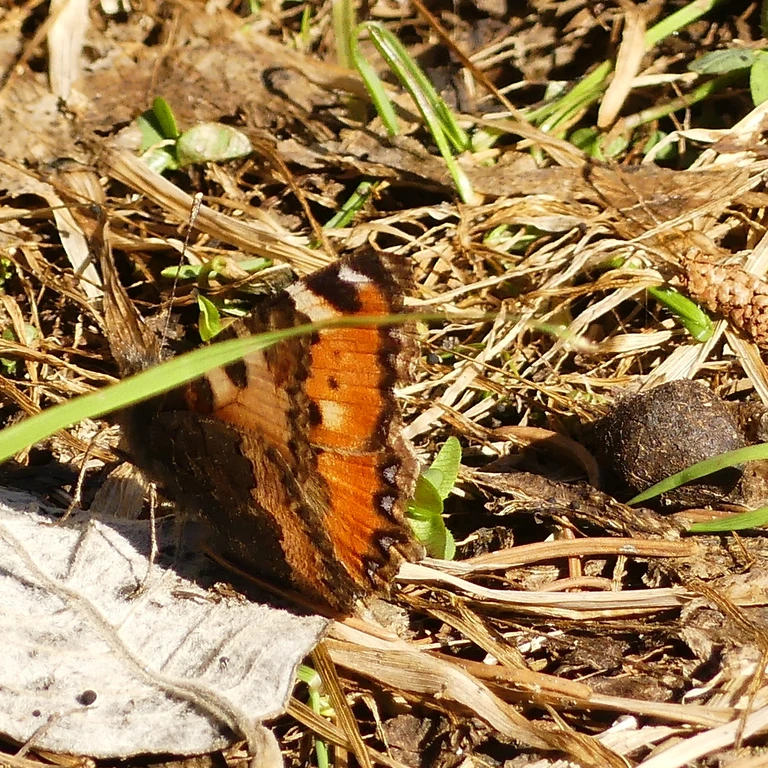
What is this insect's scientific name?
Aglais urticae
